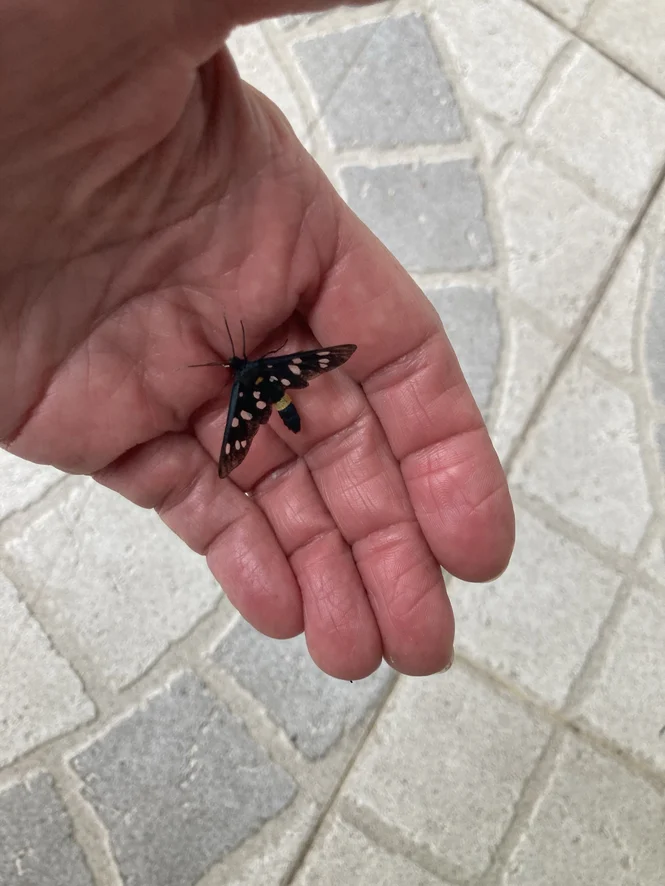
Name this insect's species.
Amata phegea
